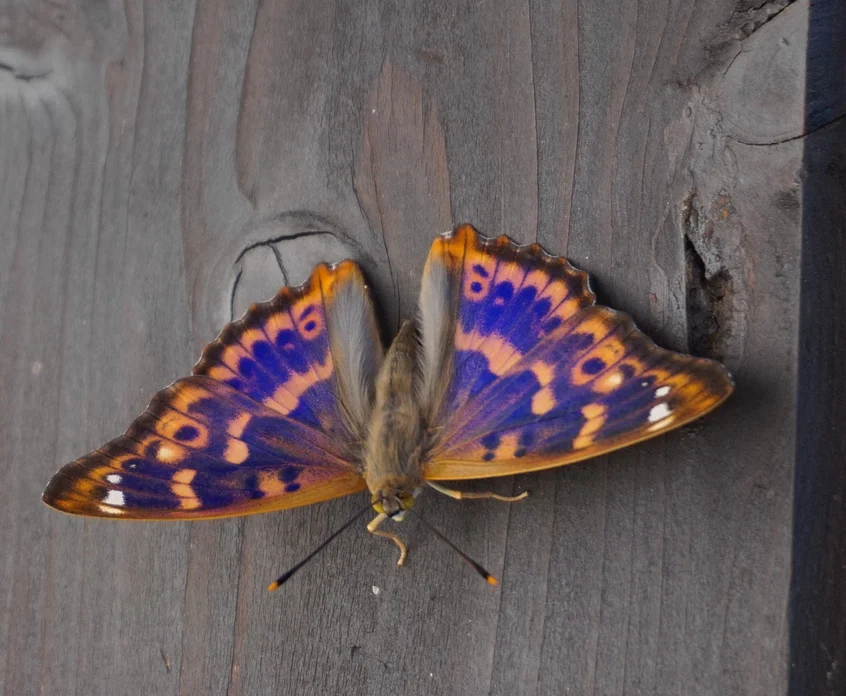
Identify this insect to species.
Apatura ilia
